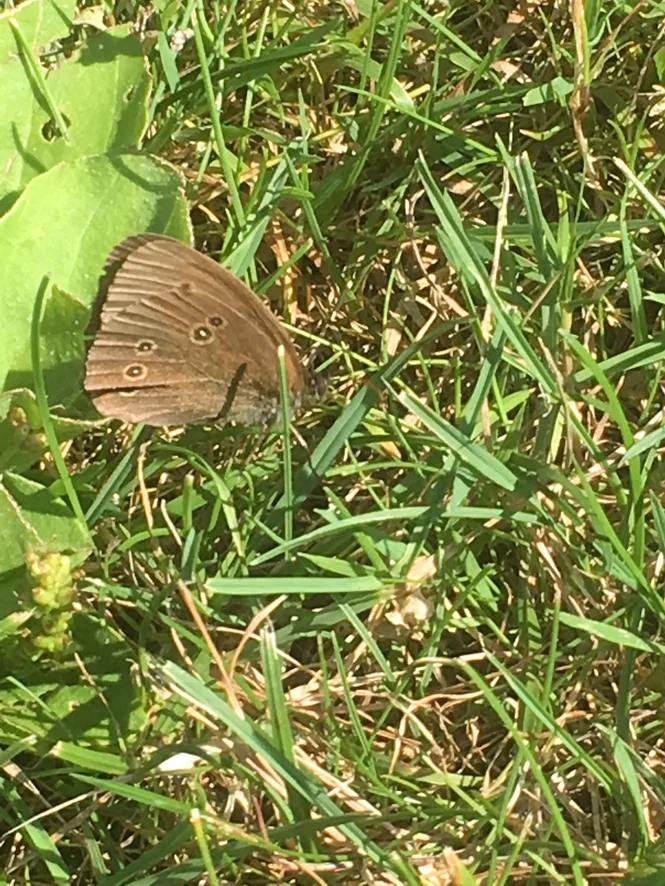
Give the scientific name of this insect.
Aphantopus hyperantus
